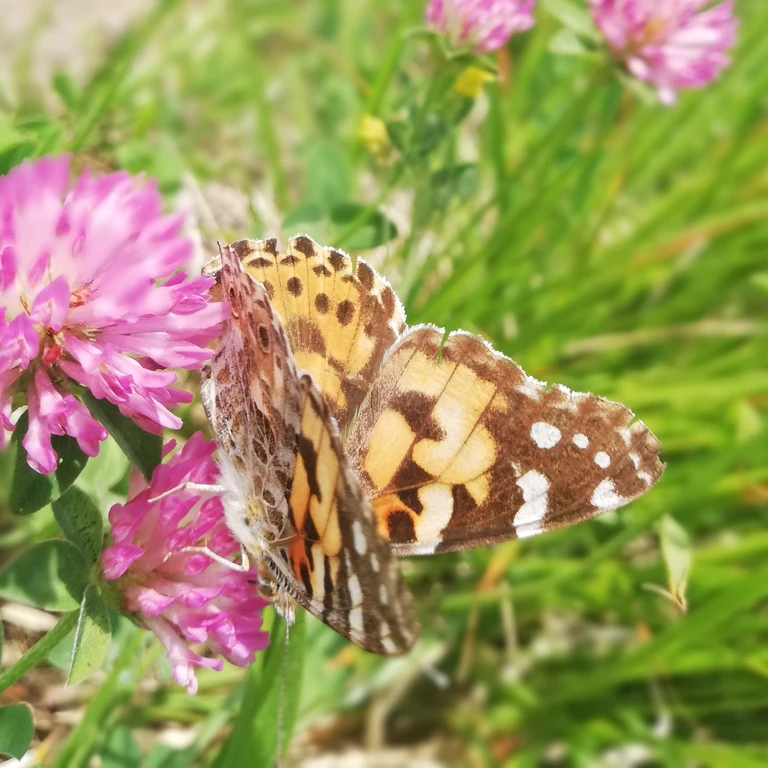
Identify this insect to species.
Vanessa cardui
